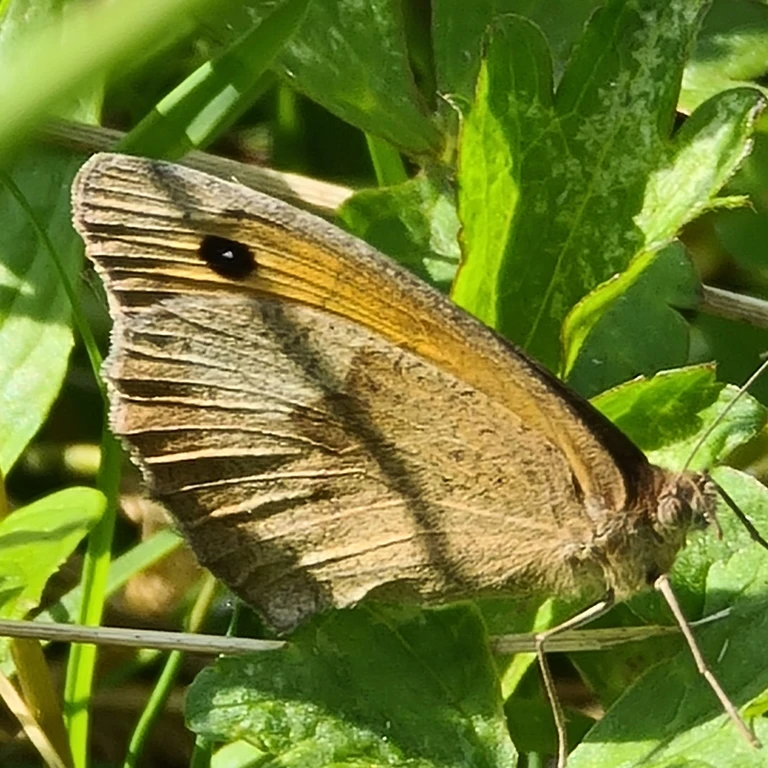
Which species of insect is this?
Maniola jurtina
